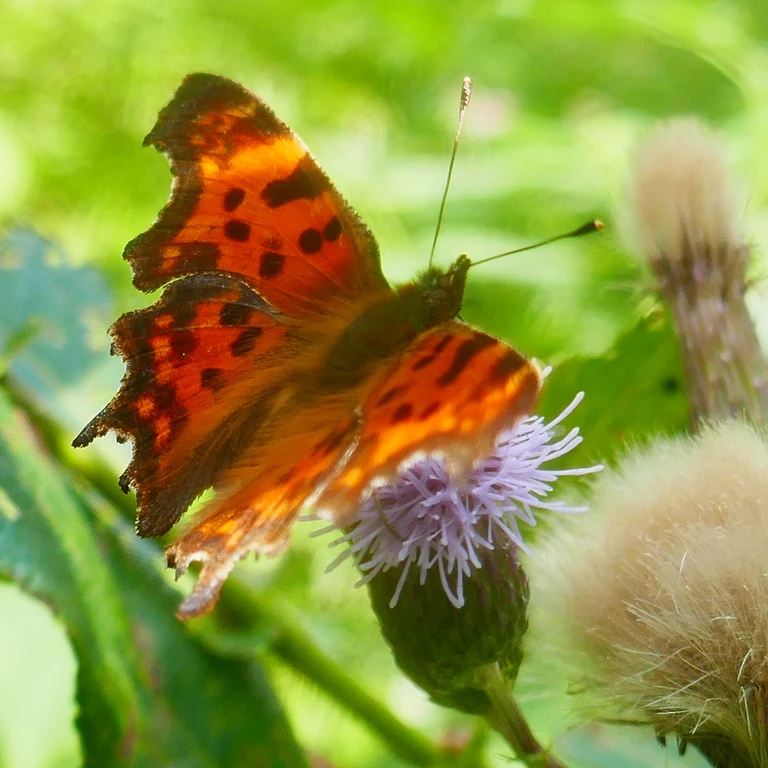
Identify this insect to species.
Polygonia c-album
